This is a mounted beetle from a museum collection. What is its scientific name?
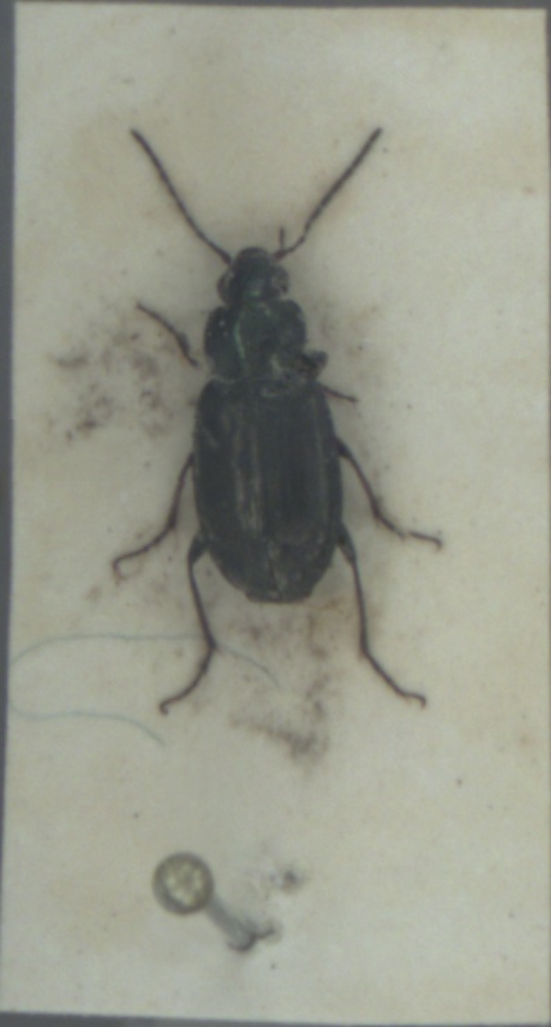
Agonum muelleri
